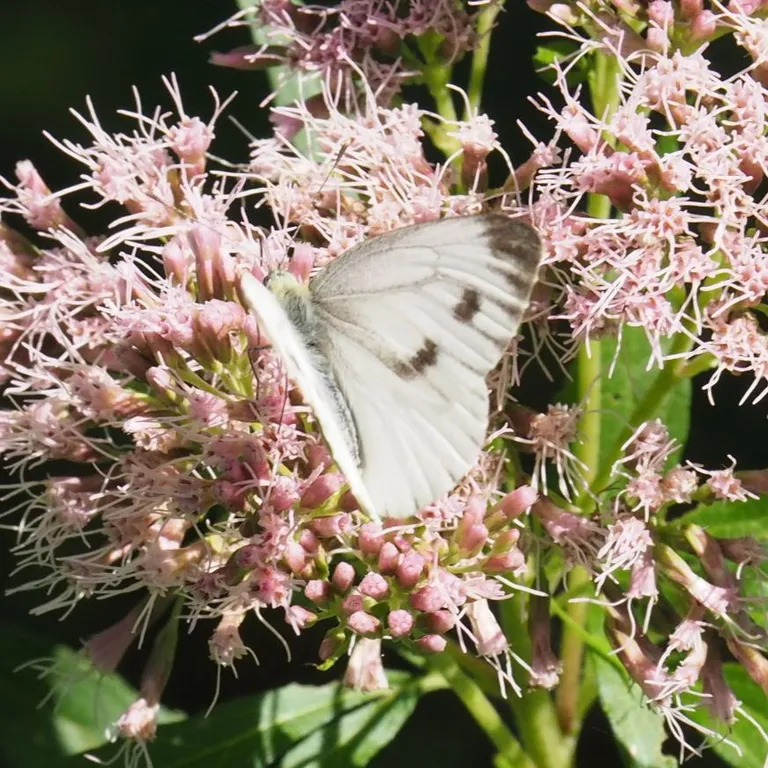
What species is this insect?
Pieris napi
